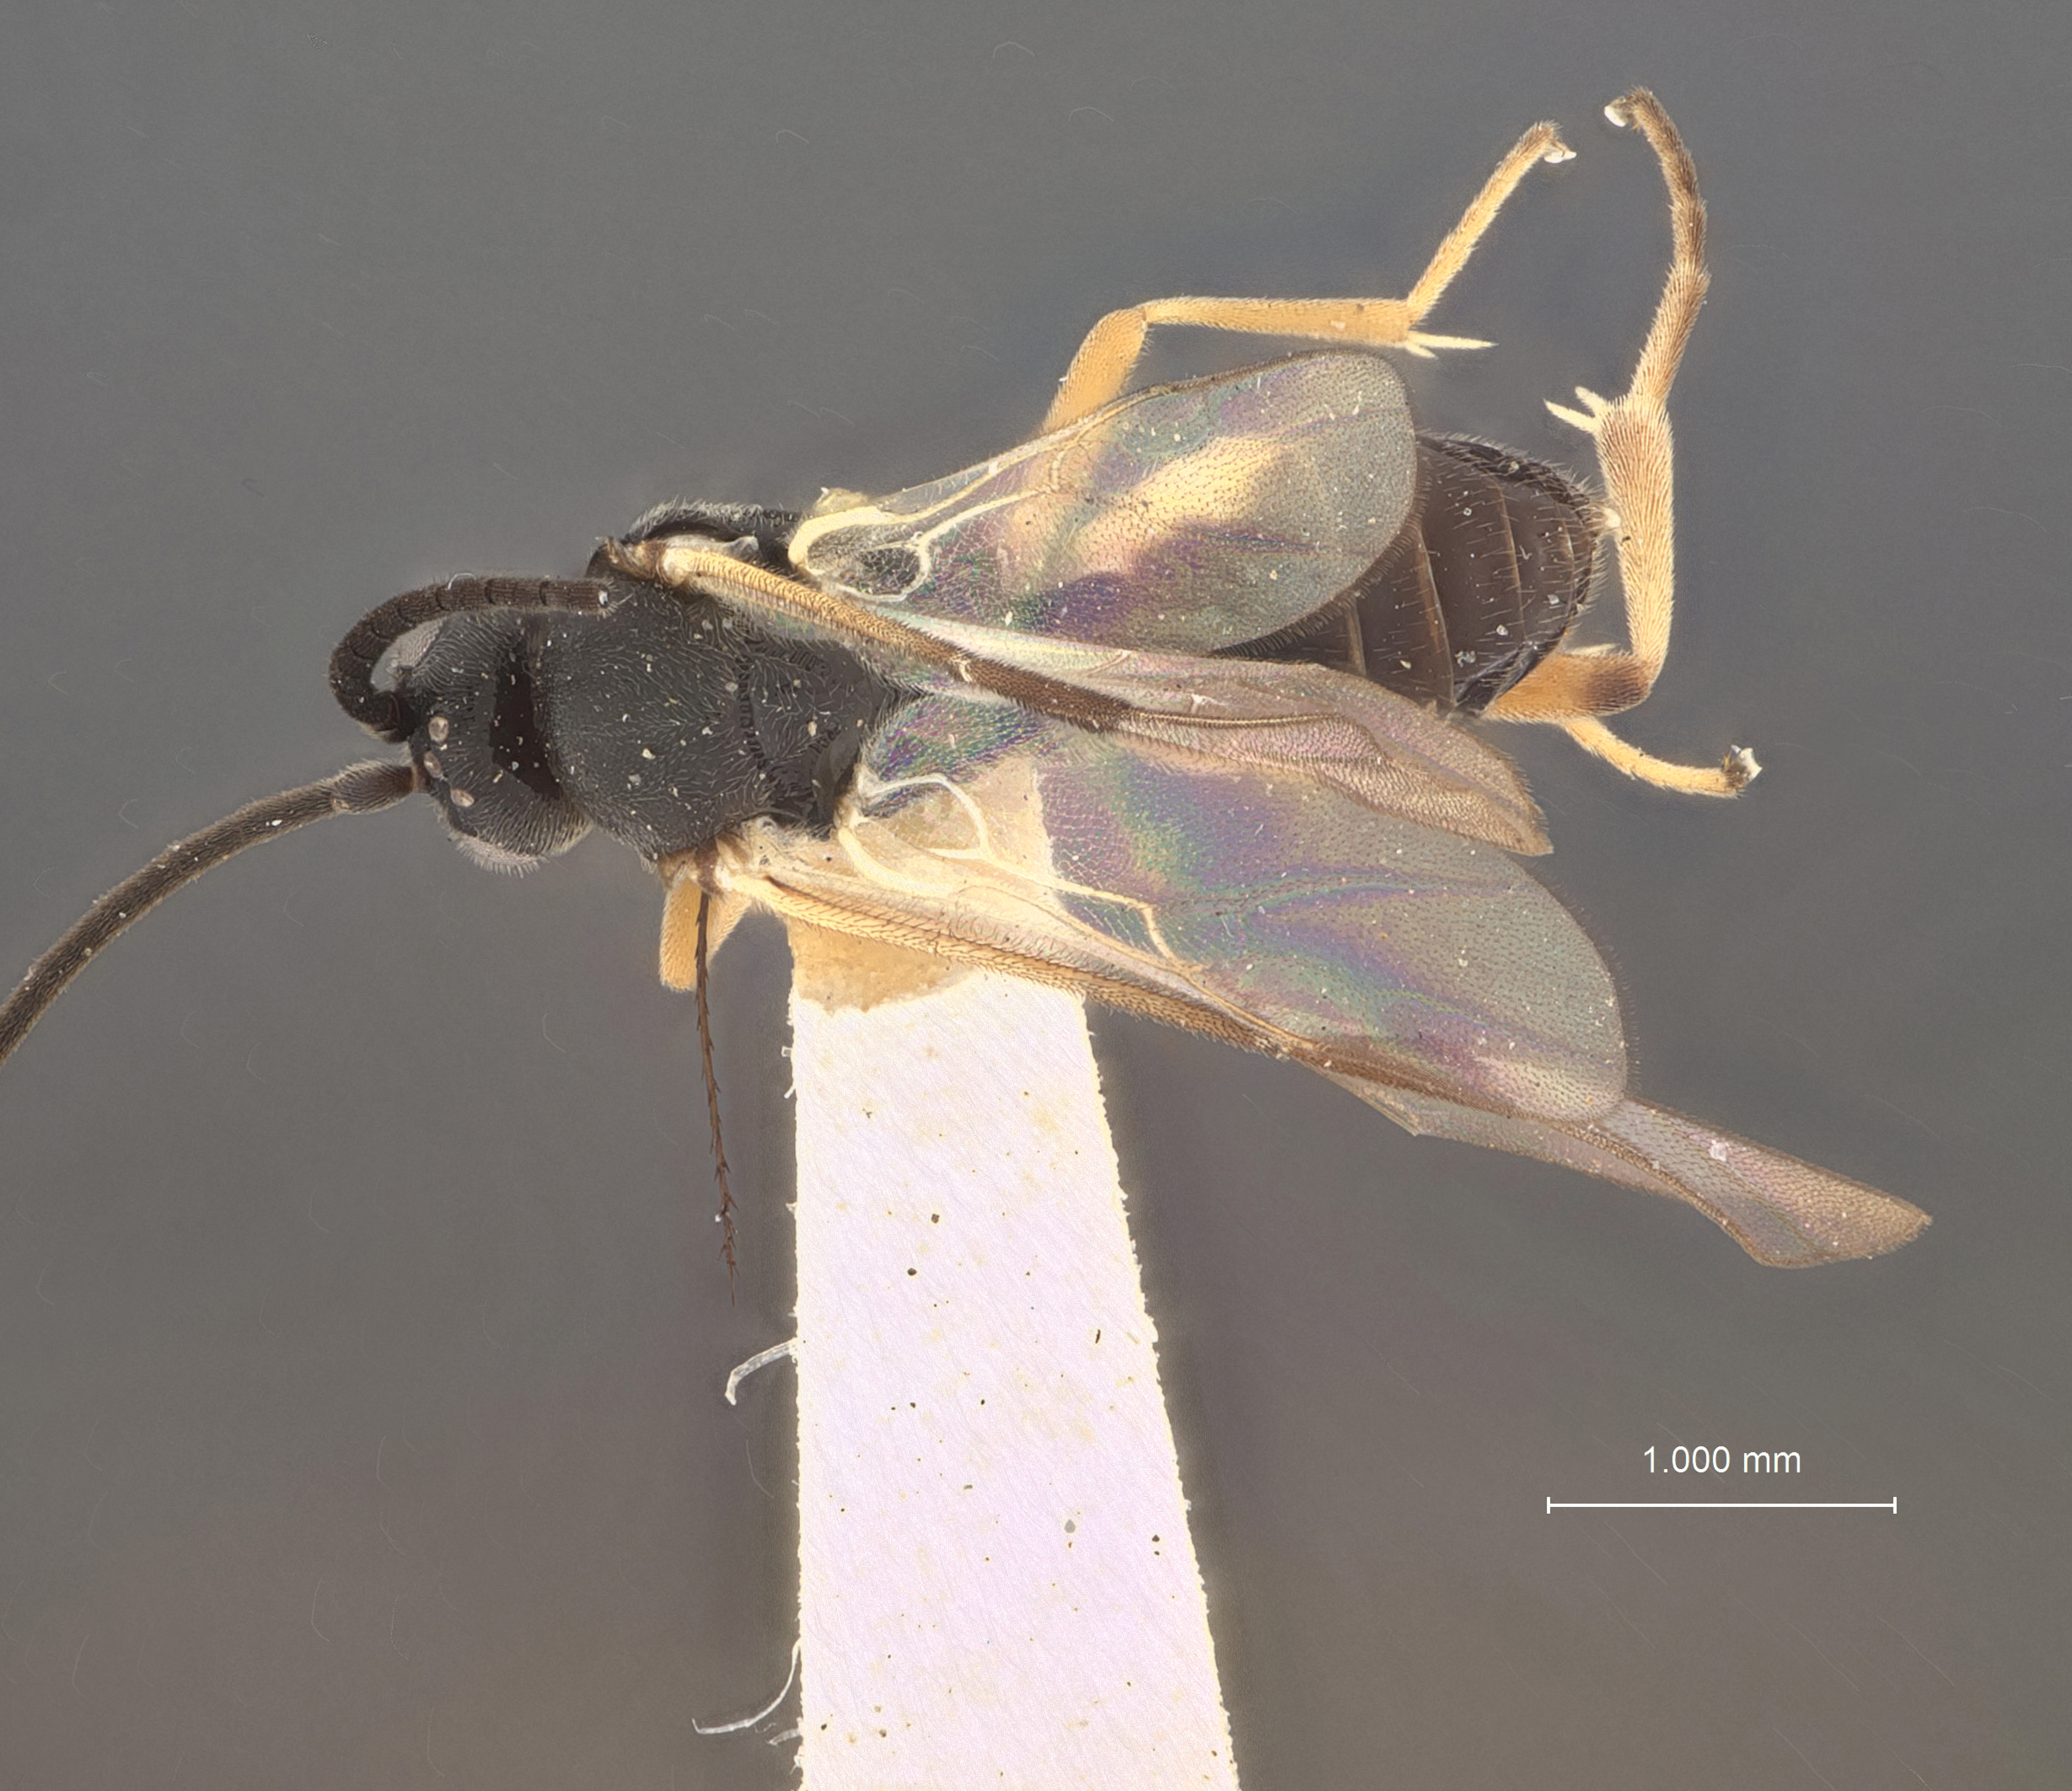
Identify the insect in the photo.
Apanteles tmetocerae
